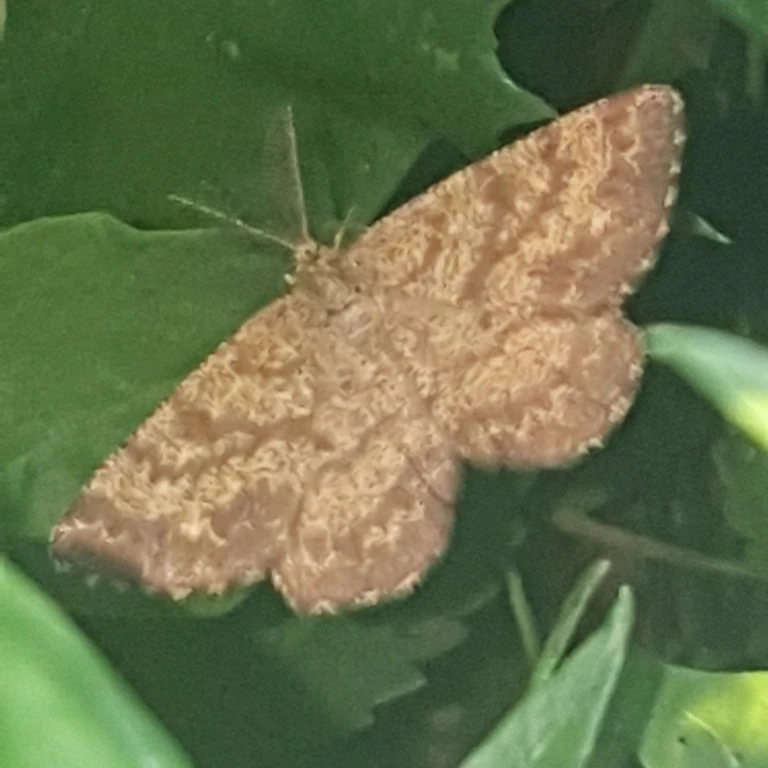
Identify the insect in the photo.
Ematurga atomaria
